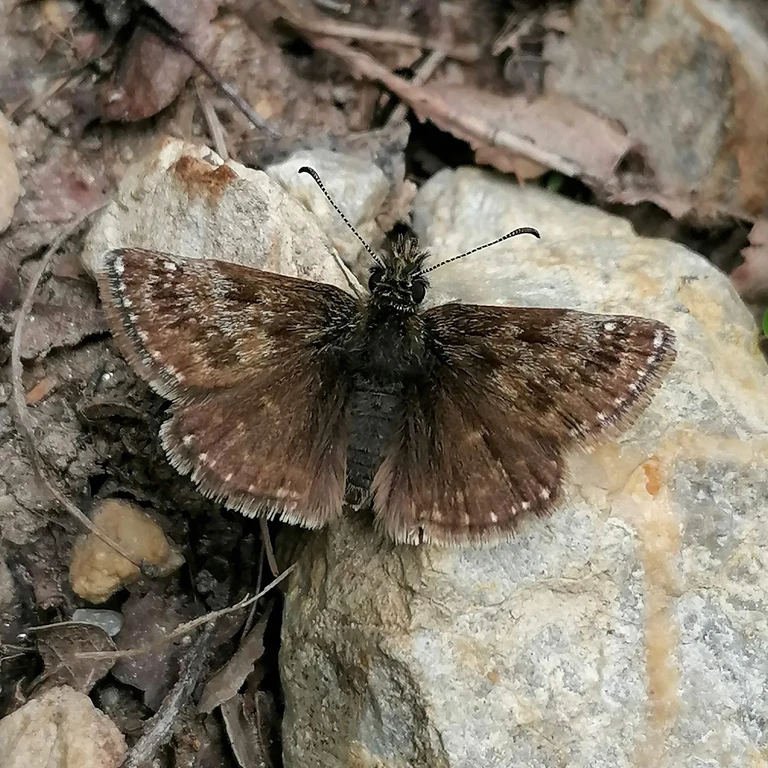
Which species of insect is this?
Erynnis tages
